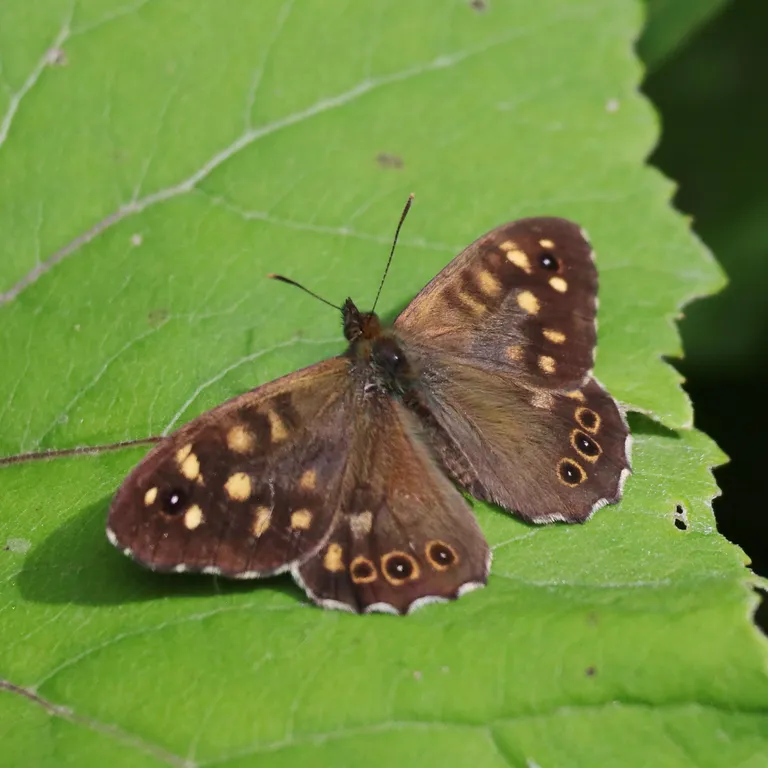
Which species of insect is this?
Pararge aegeria
